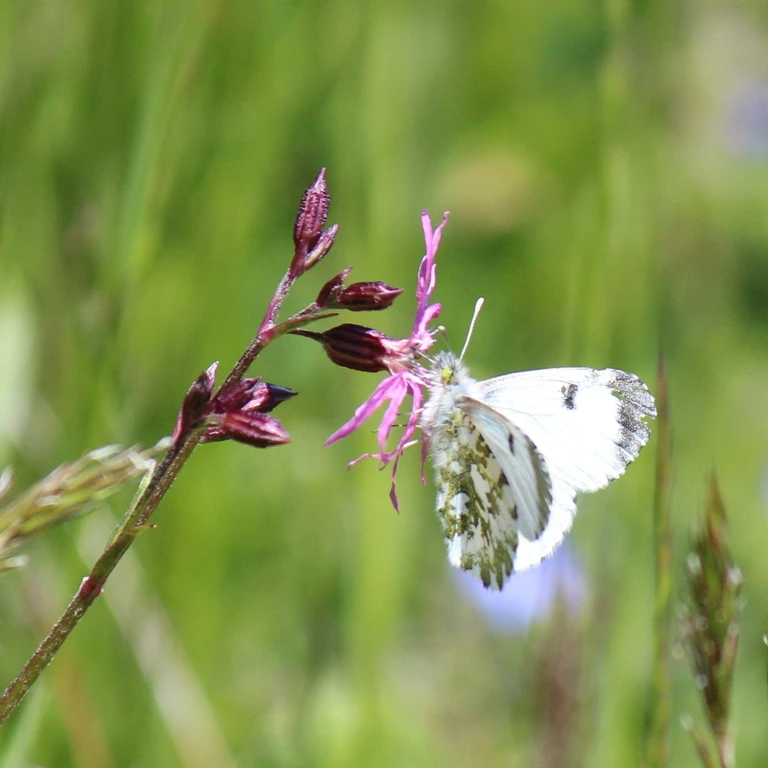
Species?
Anthocharis cardamines
